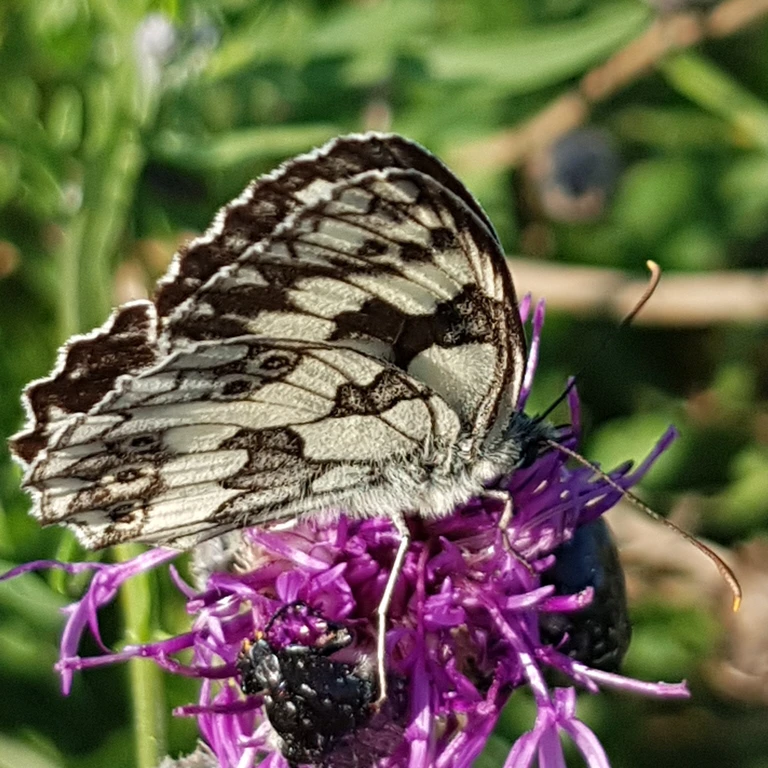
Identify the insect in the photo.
Melanargia galathea
